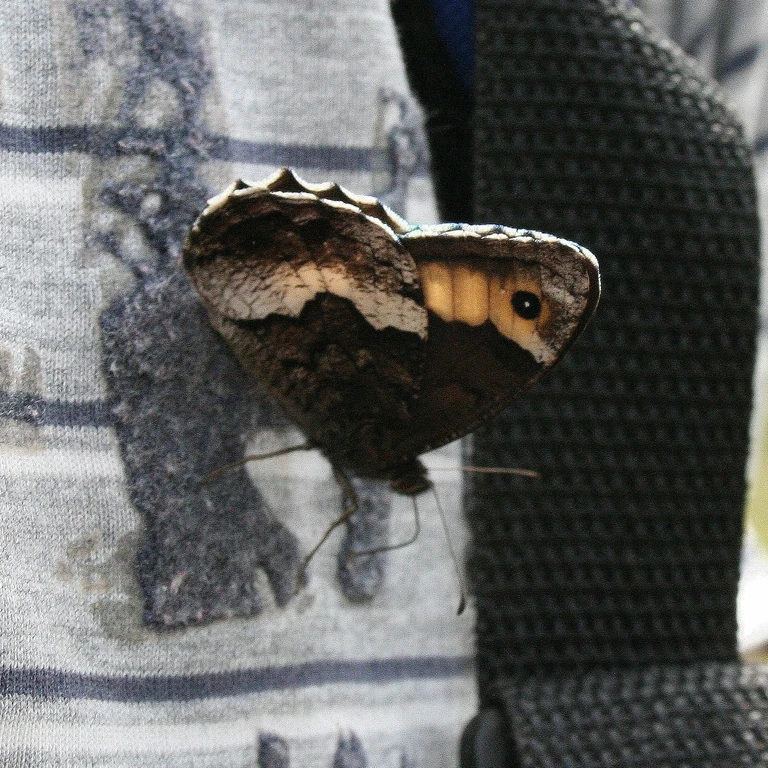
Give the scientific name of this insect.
Hipparchia alcyone
